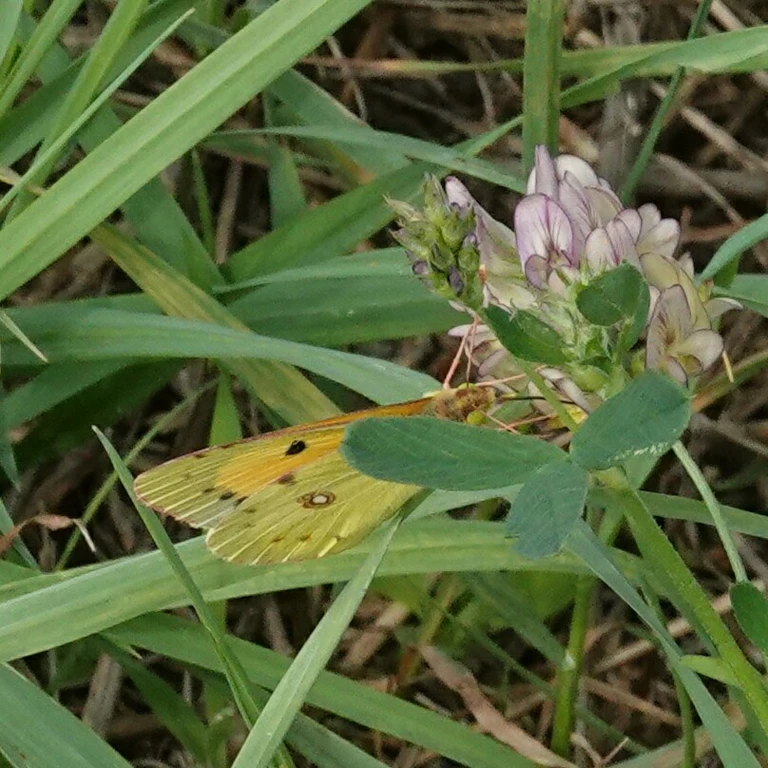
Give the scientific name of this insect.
Colias croceus
